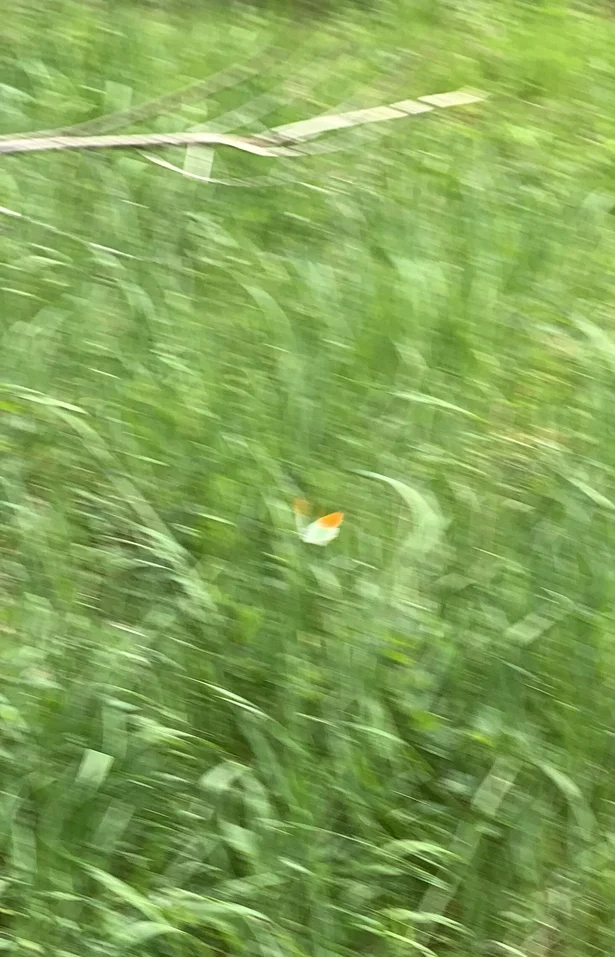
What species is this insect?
Anthocharis cardamines
